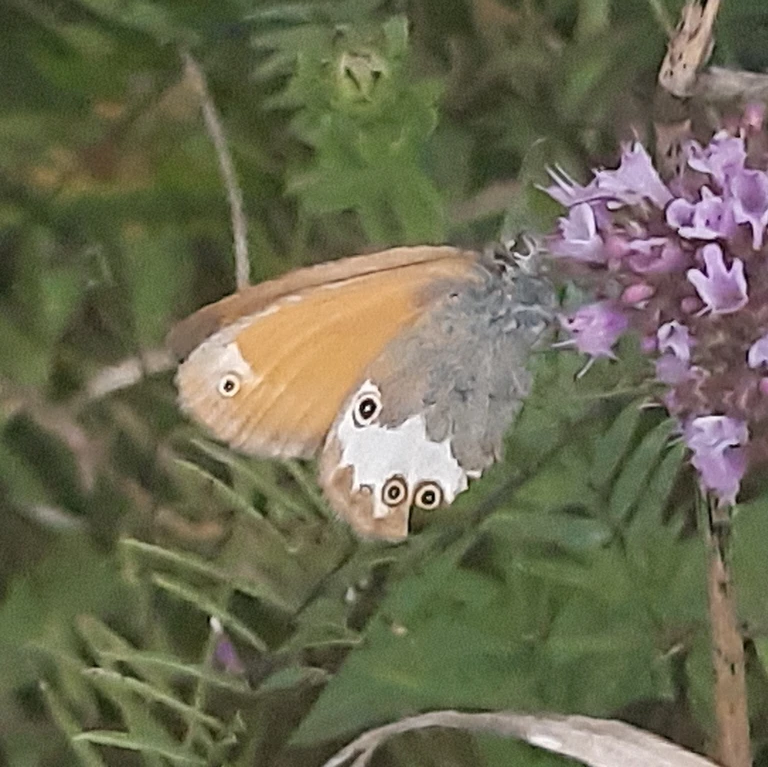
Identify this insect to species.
Coenonympha arcania
